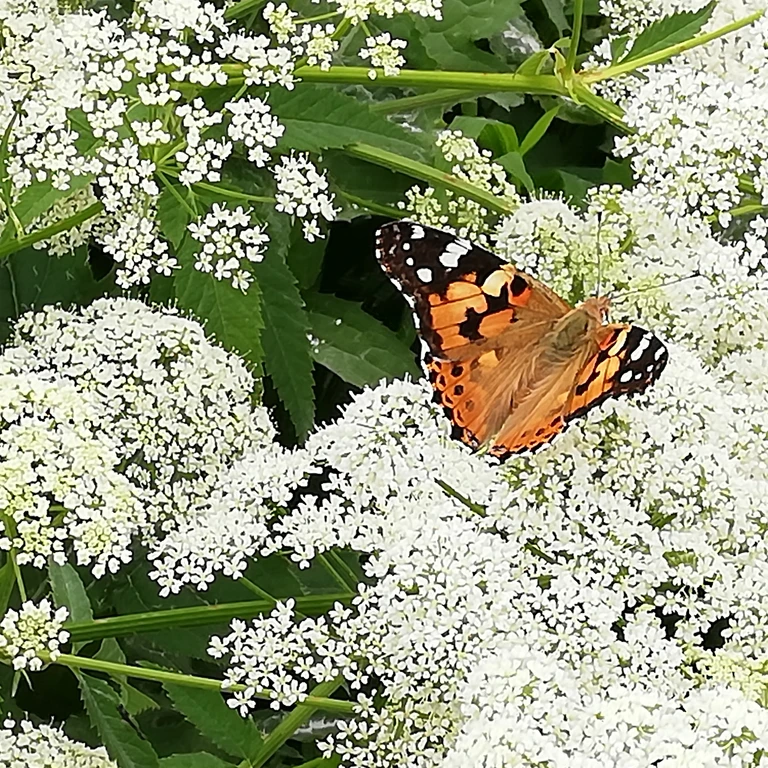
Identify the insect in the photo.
Vanessa cardui
